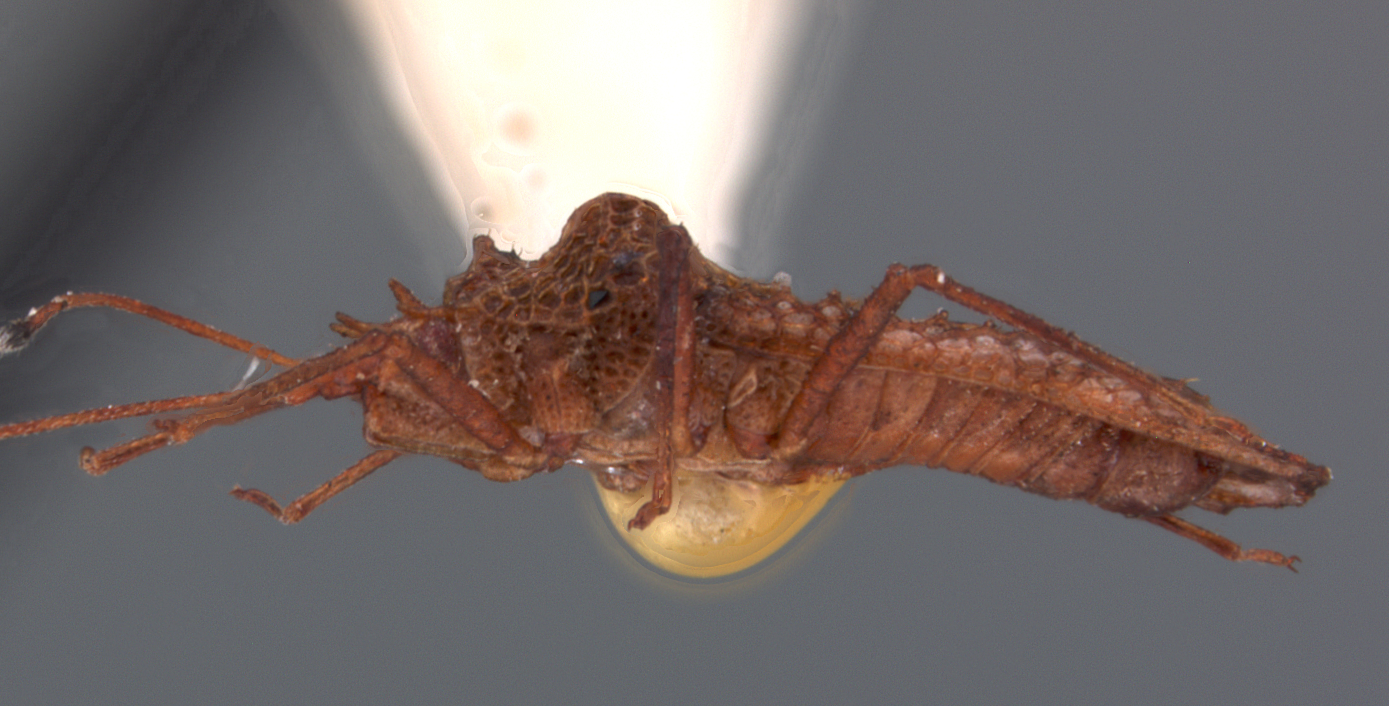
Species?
Callithrincus signatus
